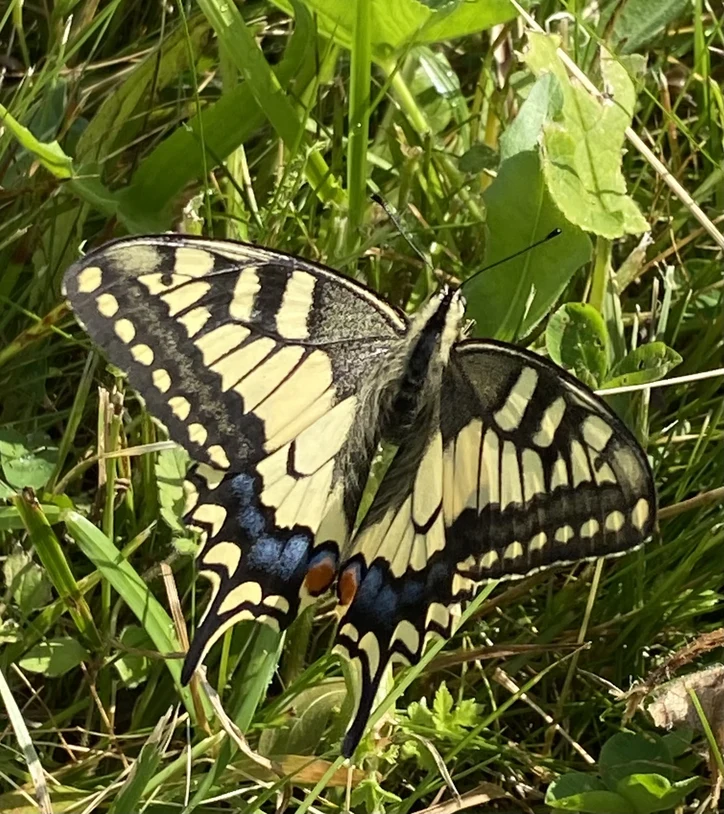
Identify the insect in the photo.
Papilio machaon
